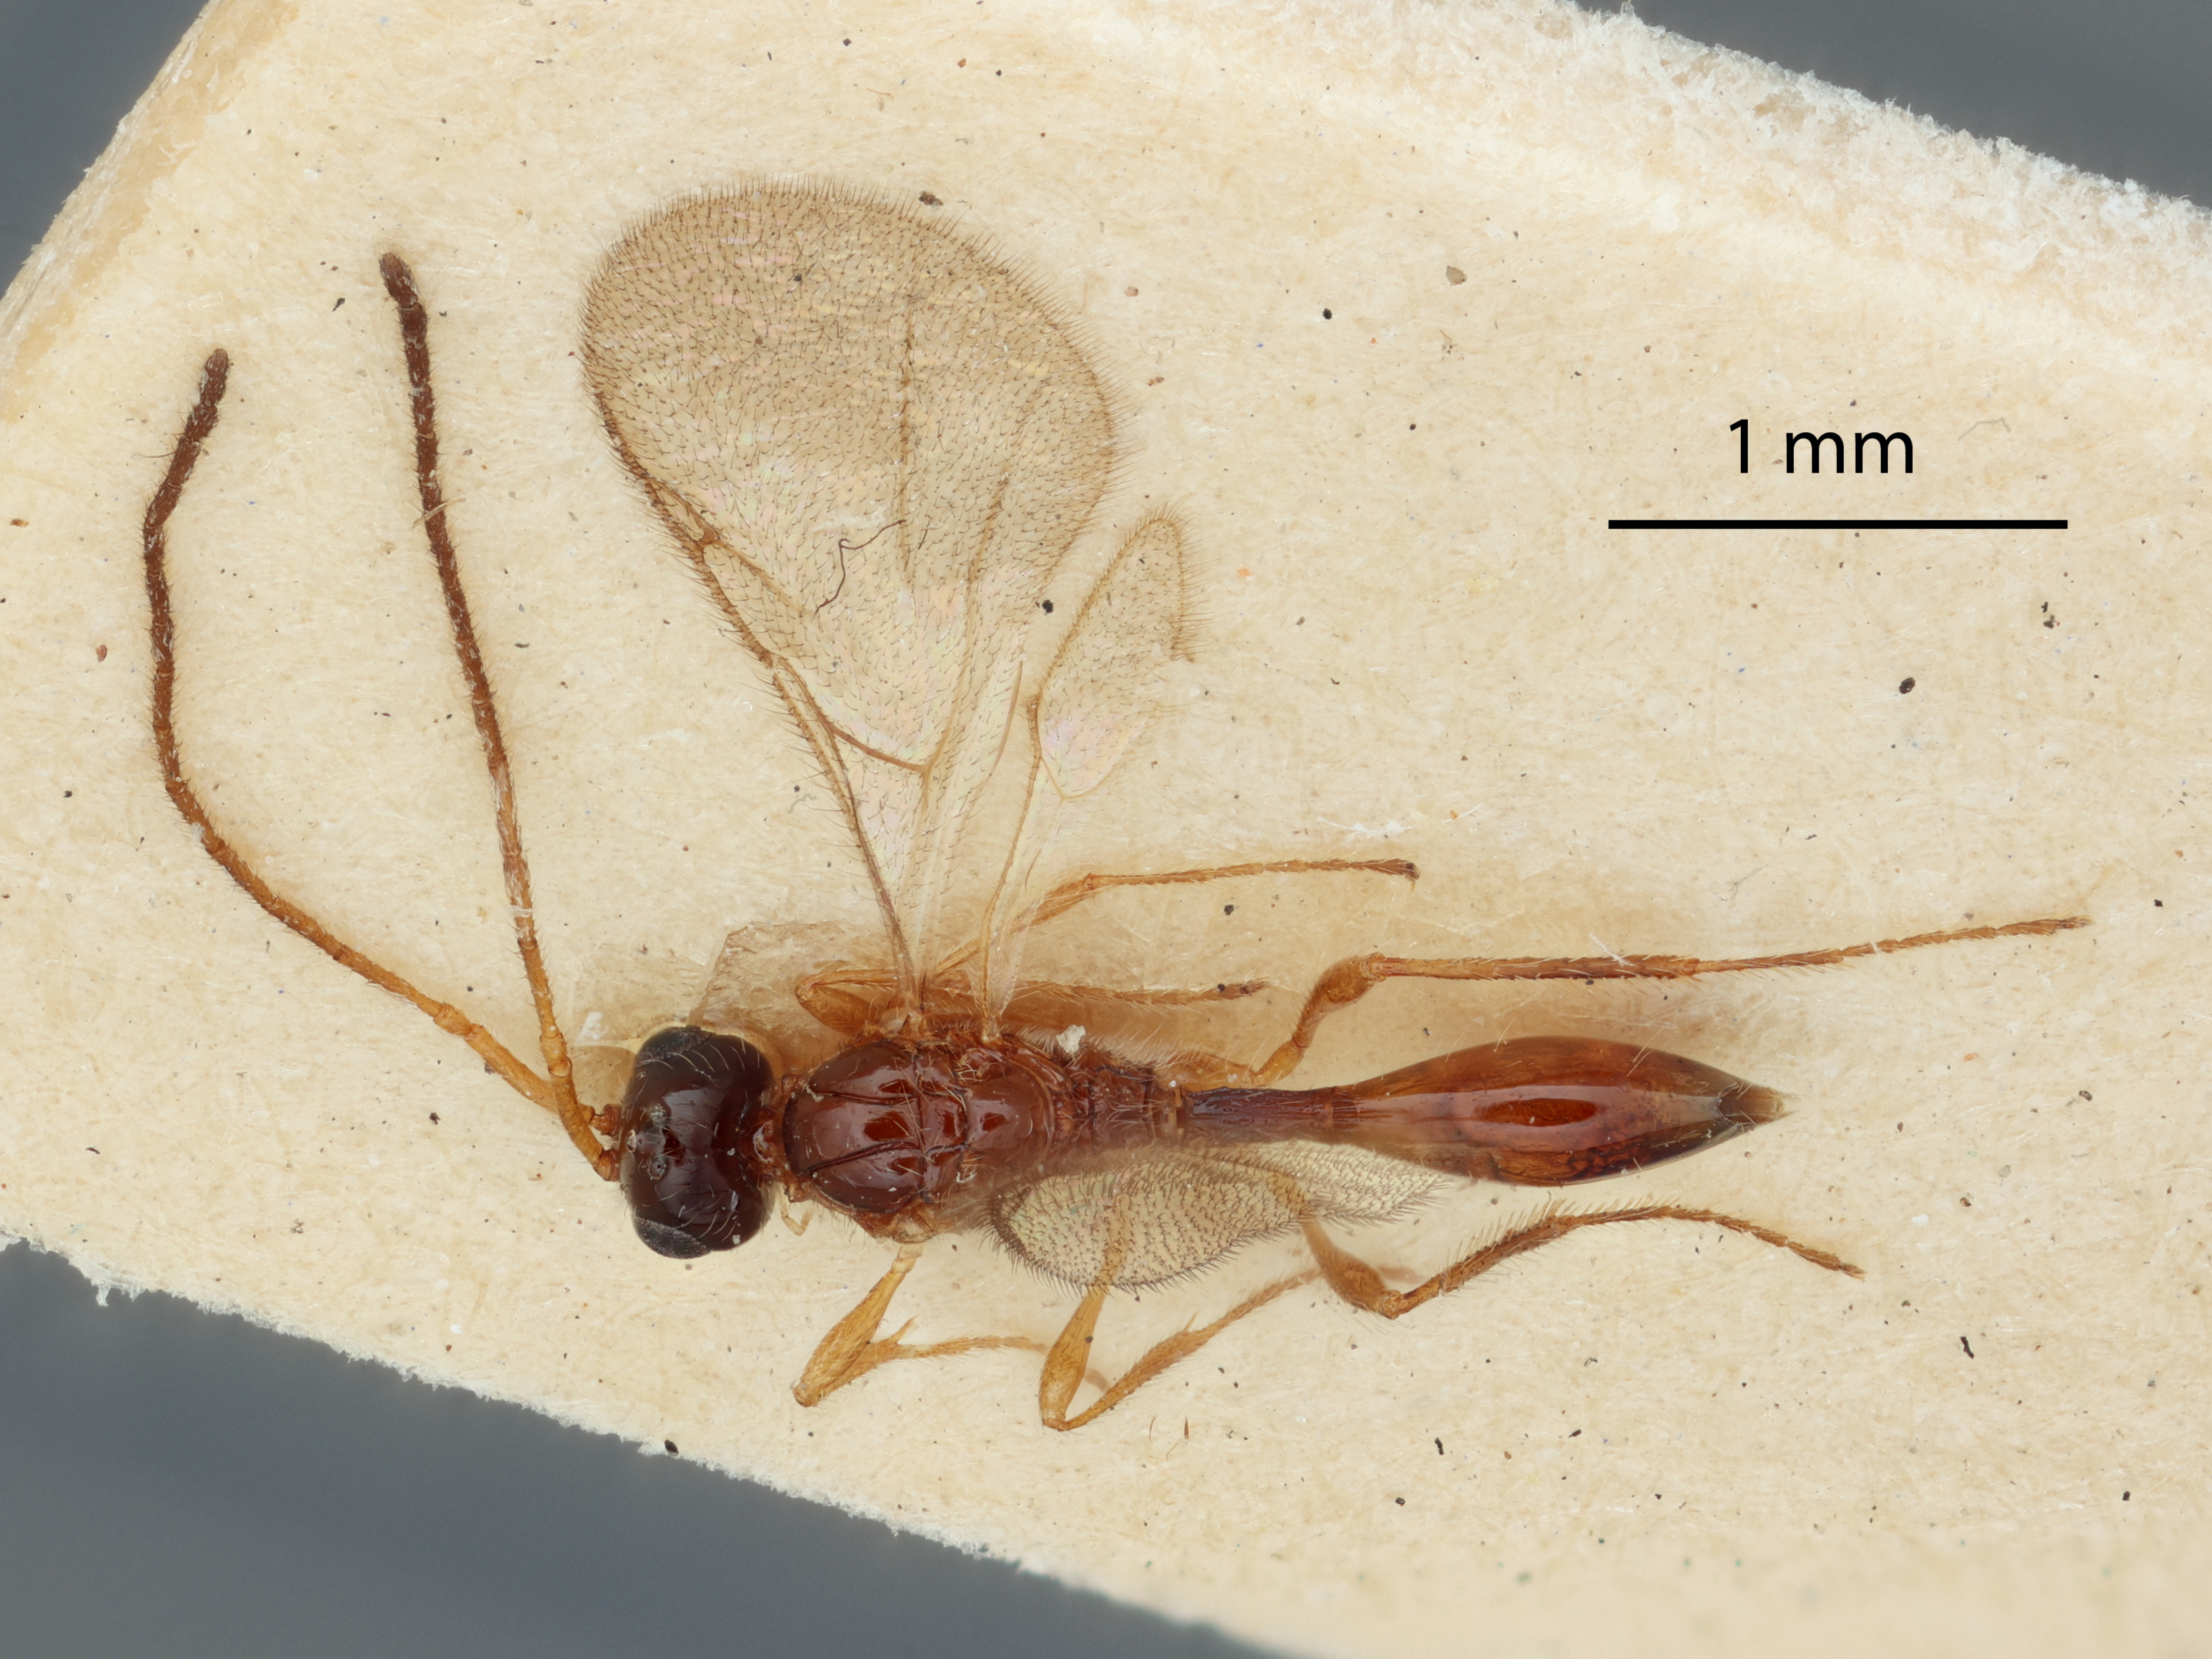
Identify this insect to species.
Cinelaptus fragilis
